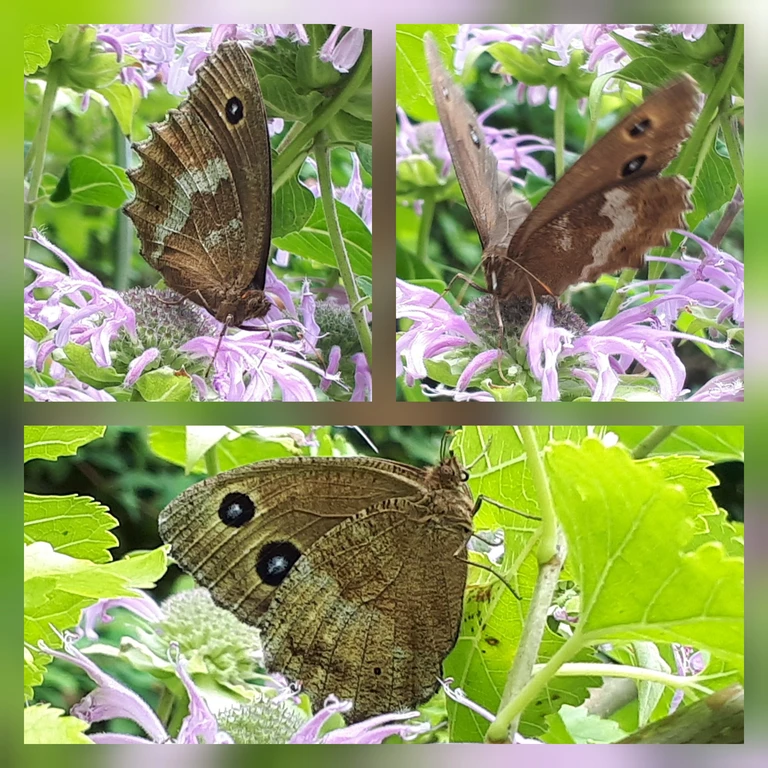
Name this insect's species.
Minois dryas
